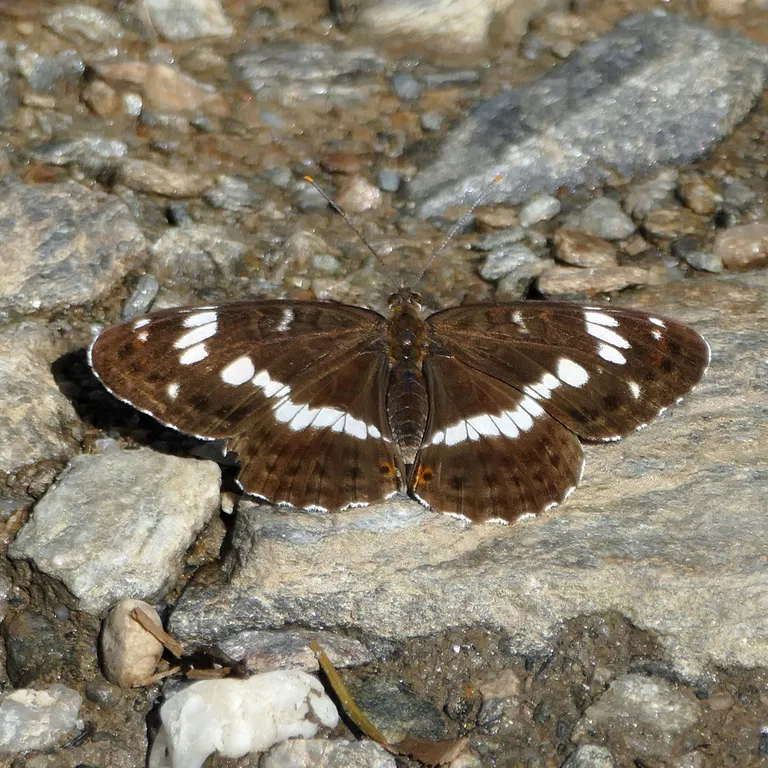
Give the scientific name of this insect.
Limenitis camilla (also Ladoga camilla)
